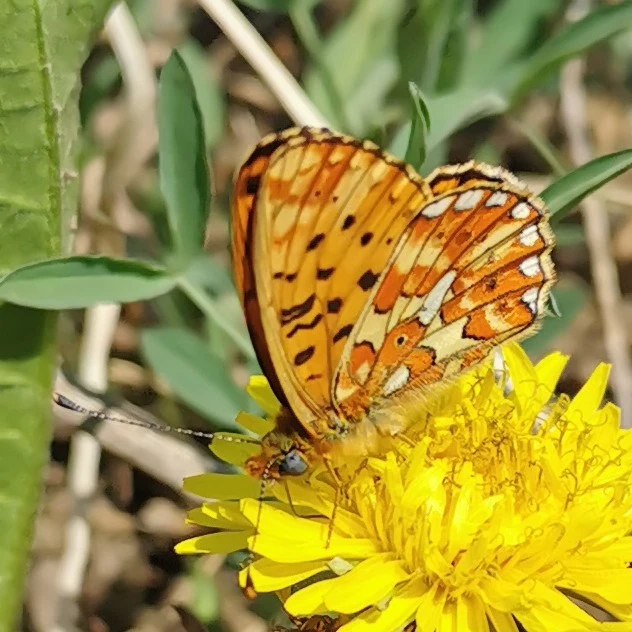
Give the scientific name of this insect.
Boloria euphrosyne (also Clossiana euphrosyne)
